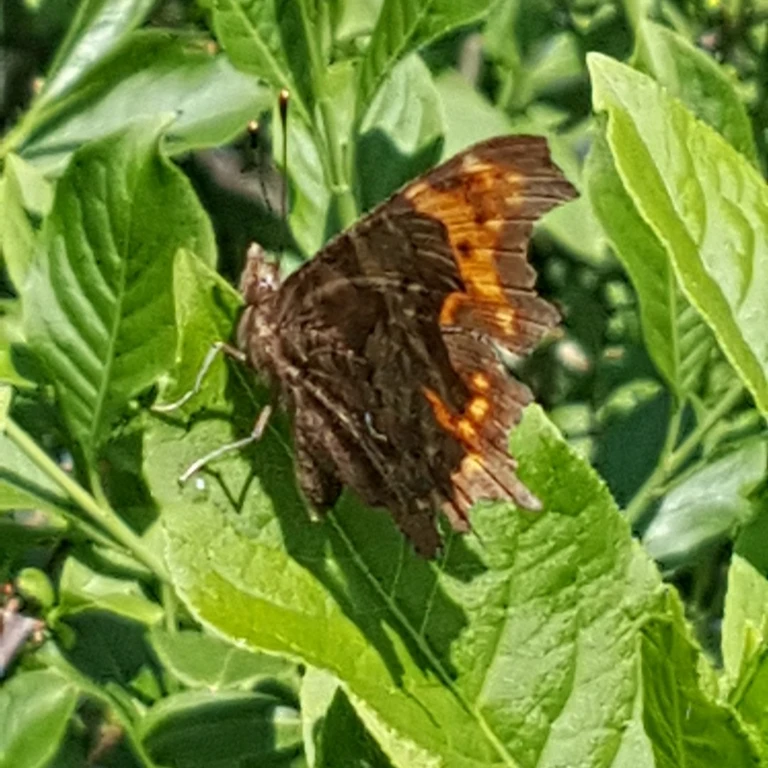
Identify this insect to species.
Polygonia c-album
